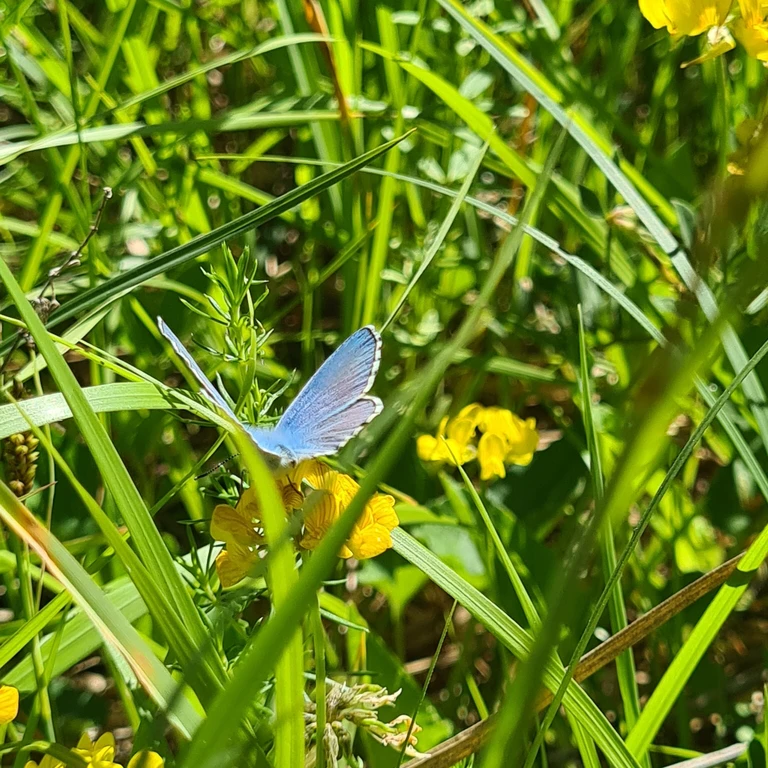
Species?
Lysandra bellargus
